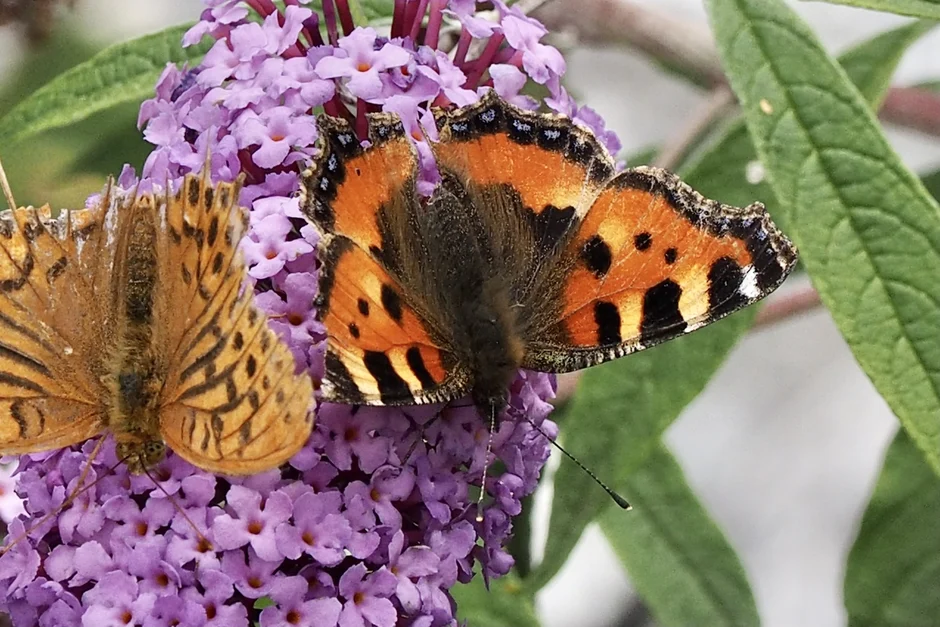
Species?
Aglais urticae
